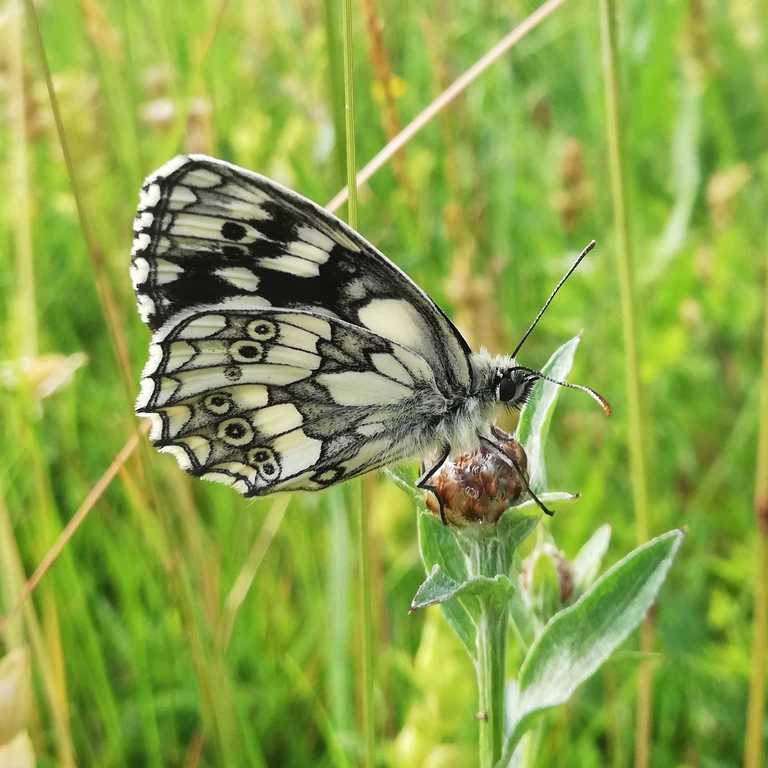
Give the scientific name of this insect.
Melanargia galathea
